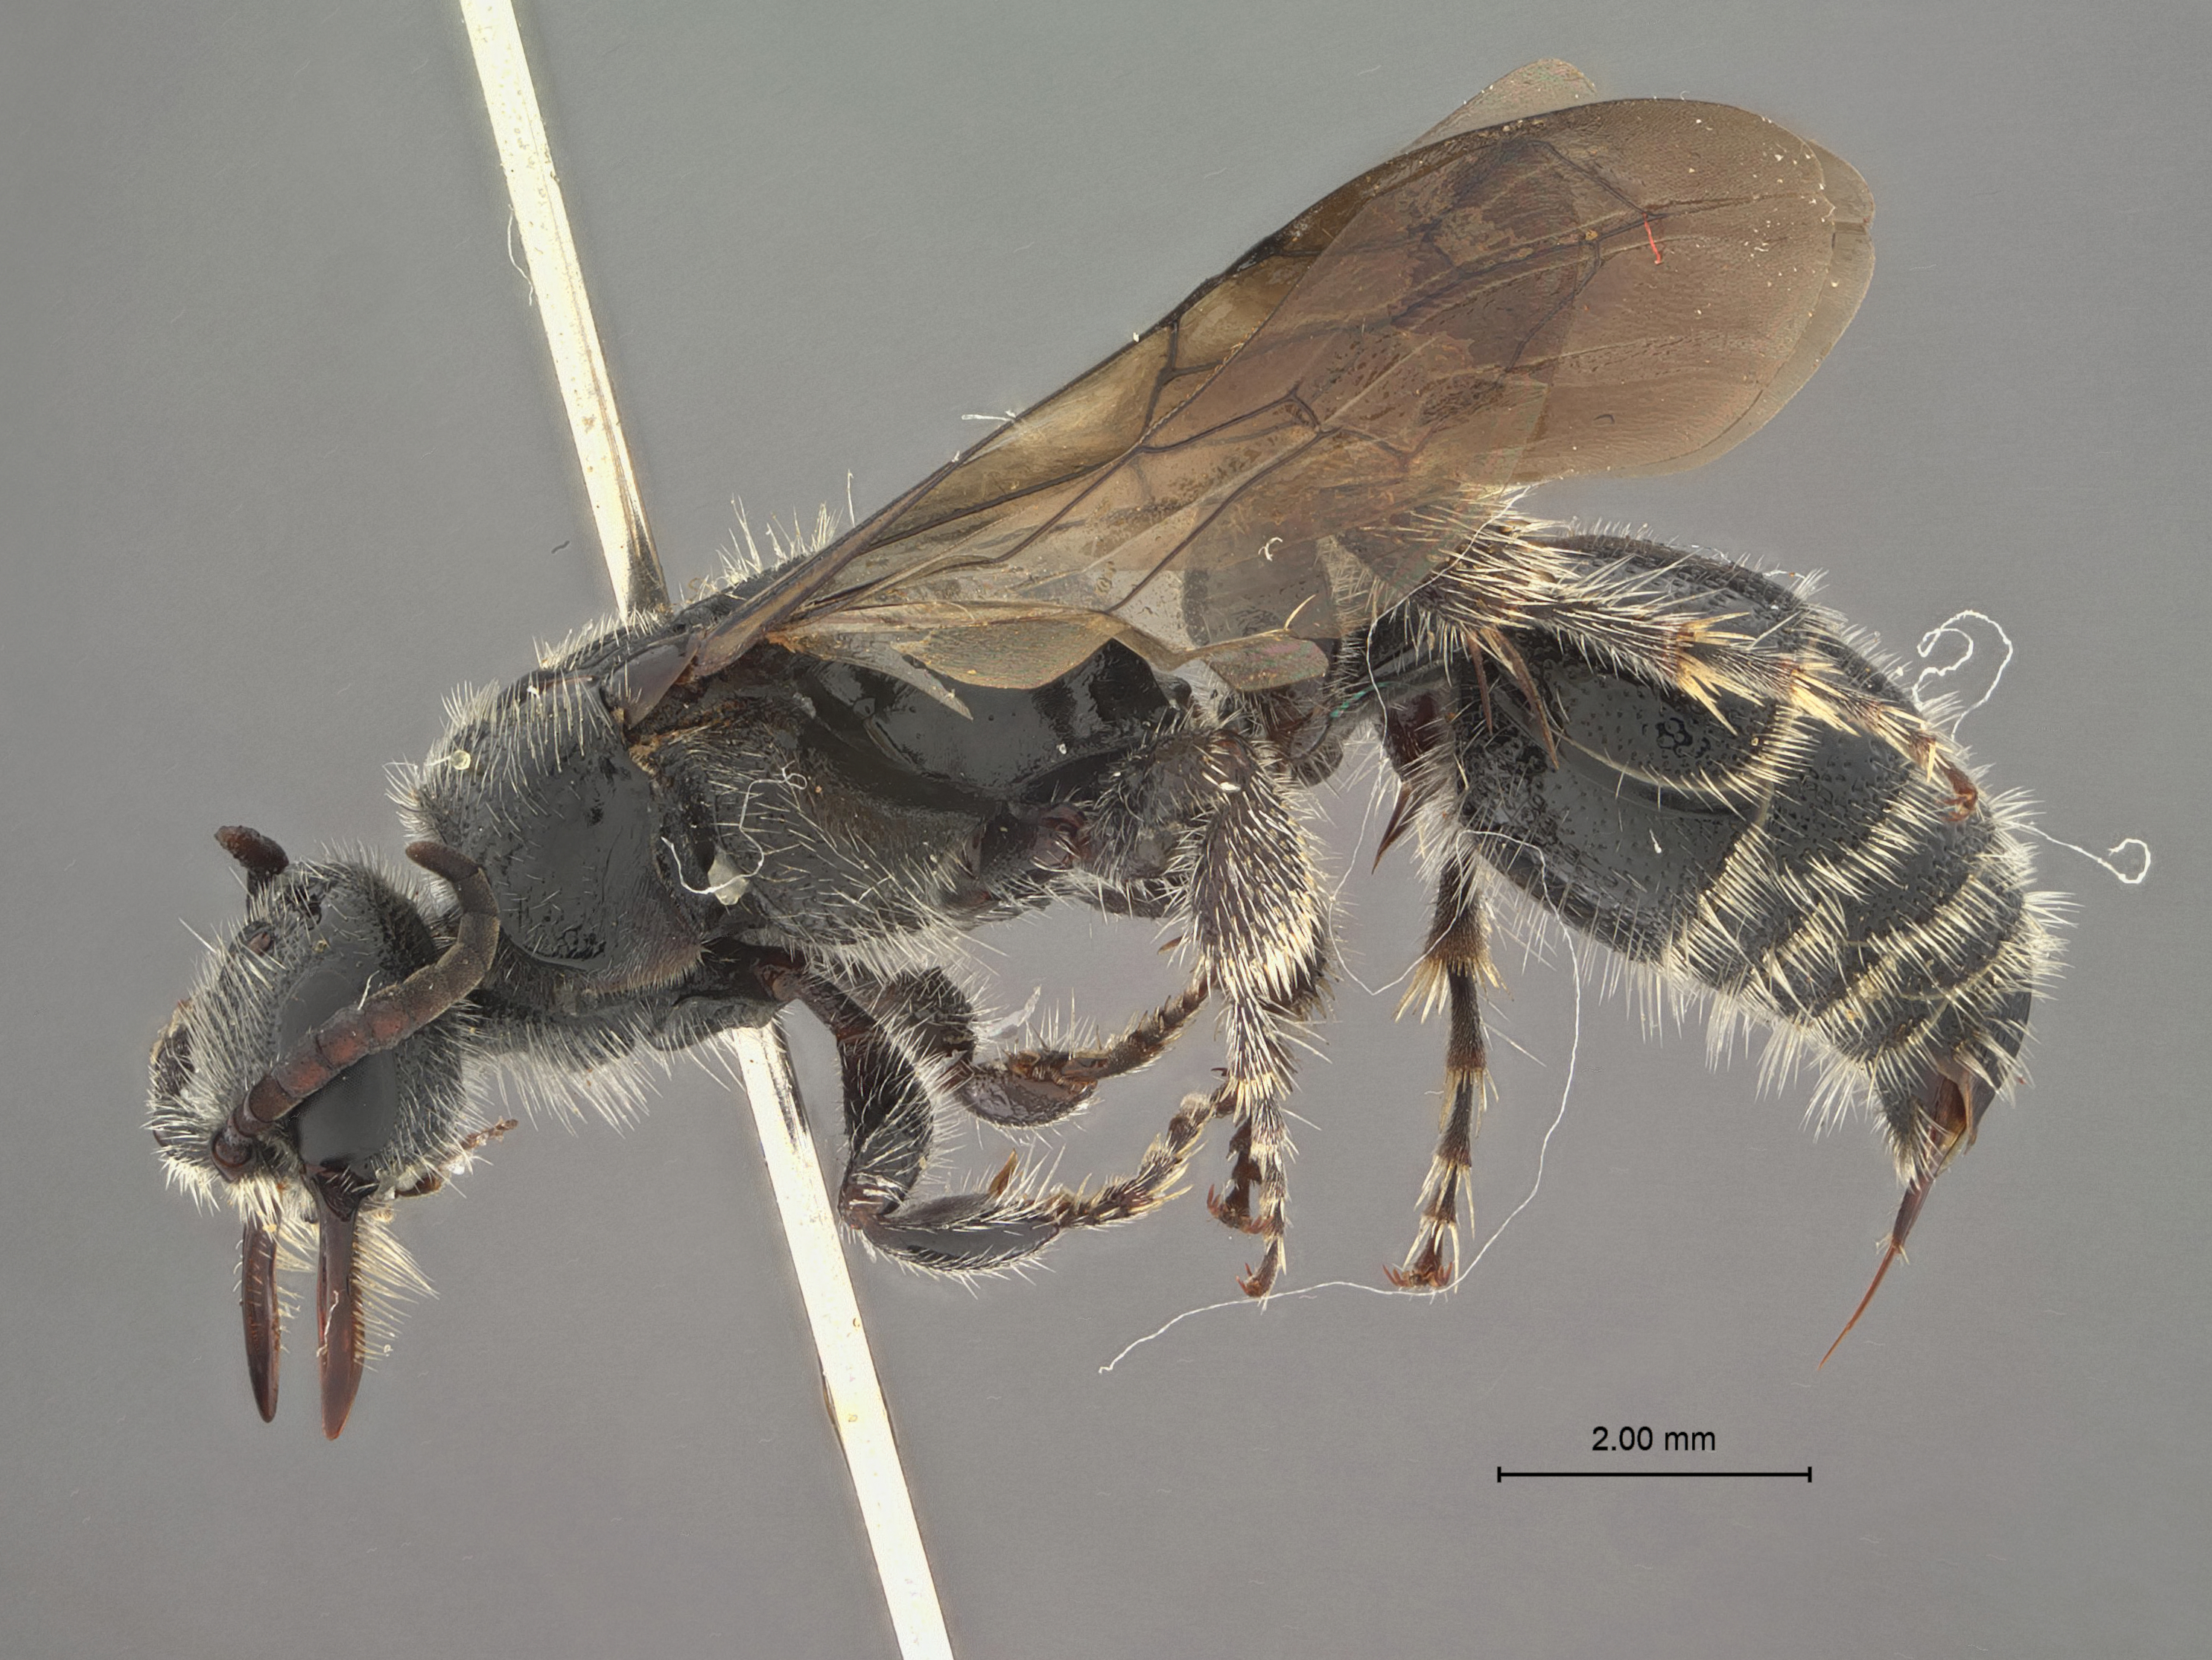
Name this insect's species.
Tiphia ordinaria
